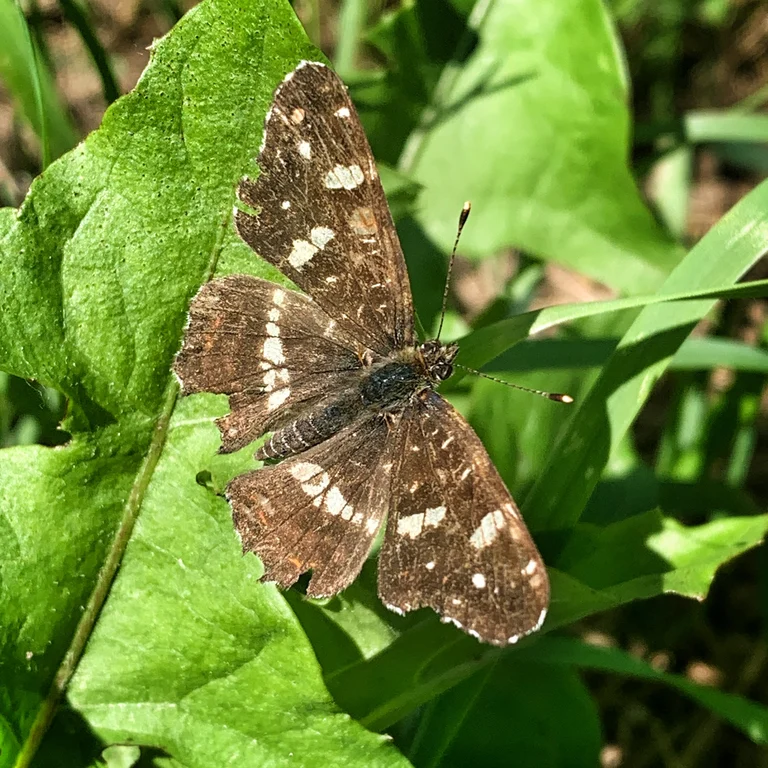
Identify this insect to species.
Araschnia levana
